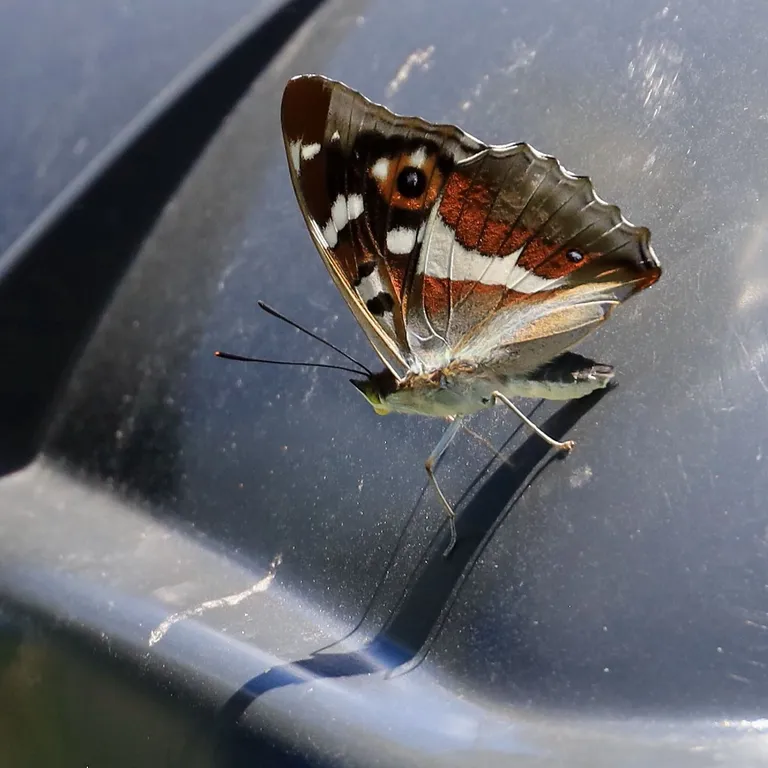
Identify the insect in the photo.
Apatura iris
